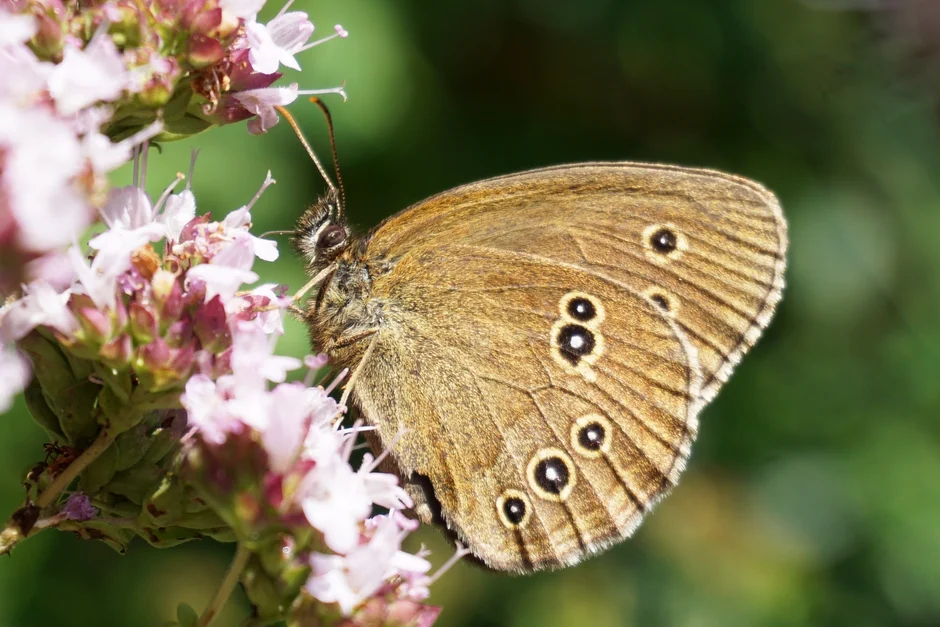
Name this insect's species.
Aphantopus hyperantus
